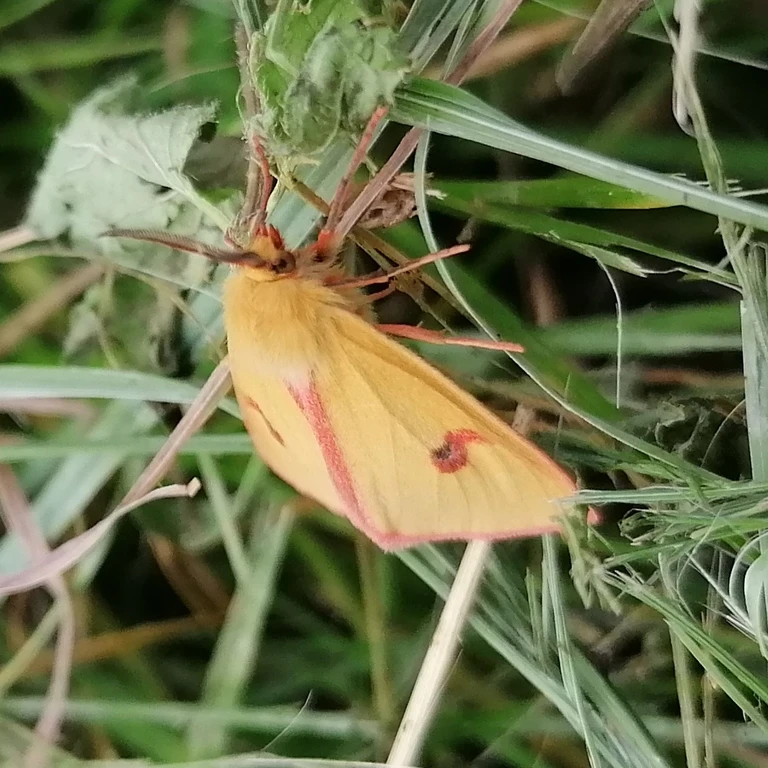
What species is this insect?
Diacrisia sannio
